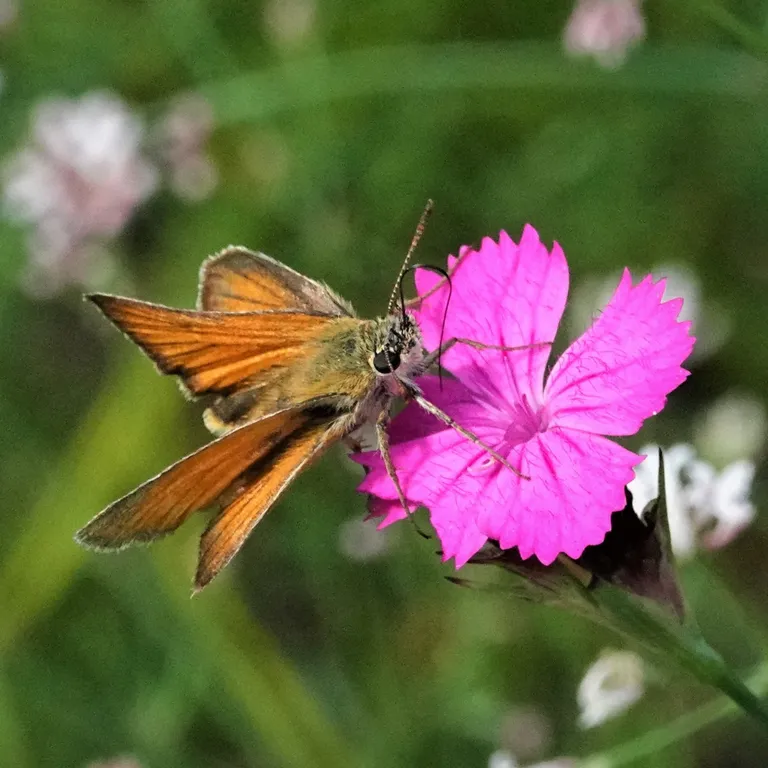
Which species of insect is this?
Thymelicus sylvestris
